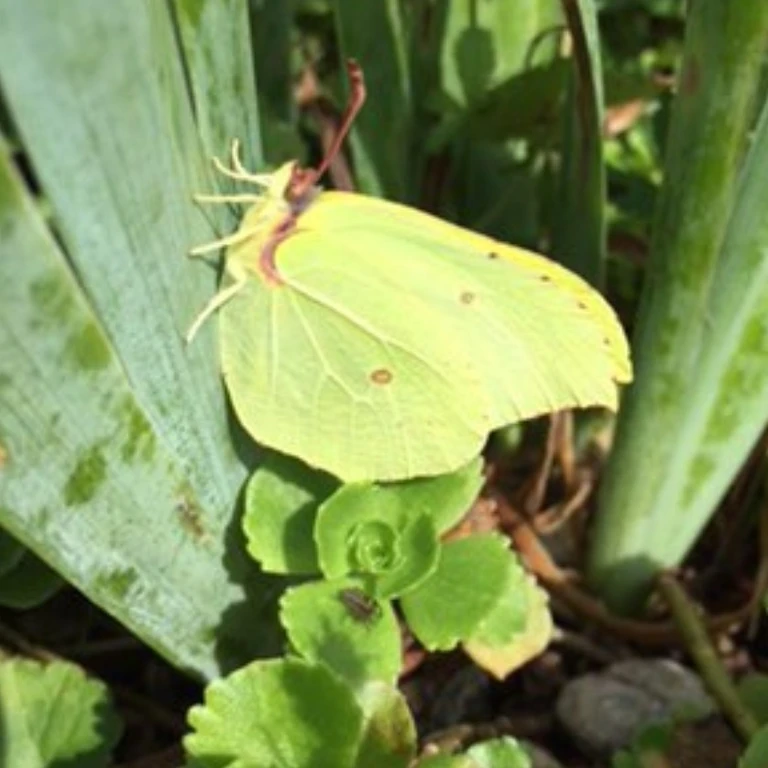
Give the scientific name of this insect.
Gonepteryx rhamni
